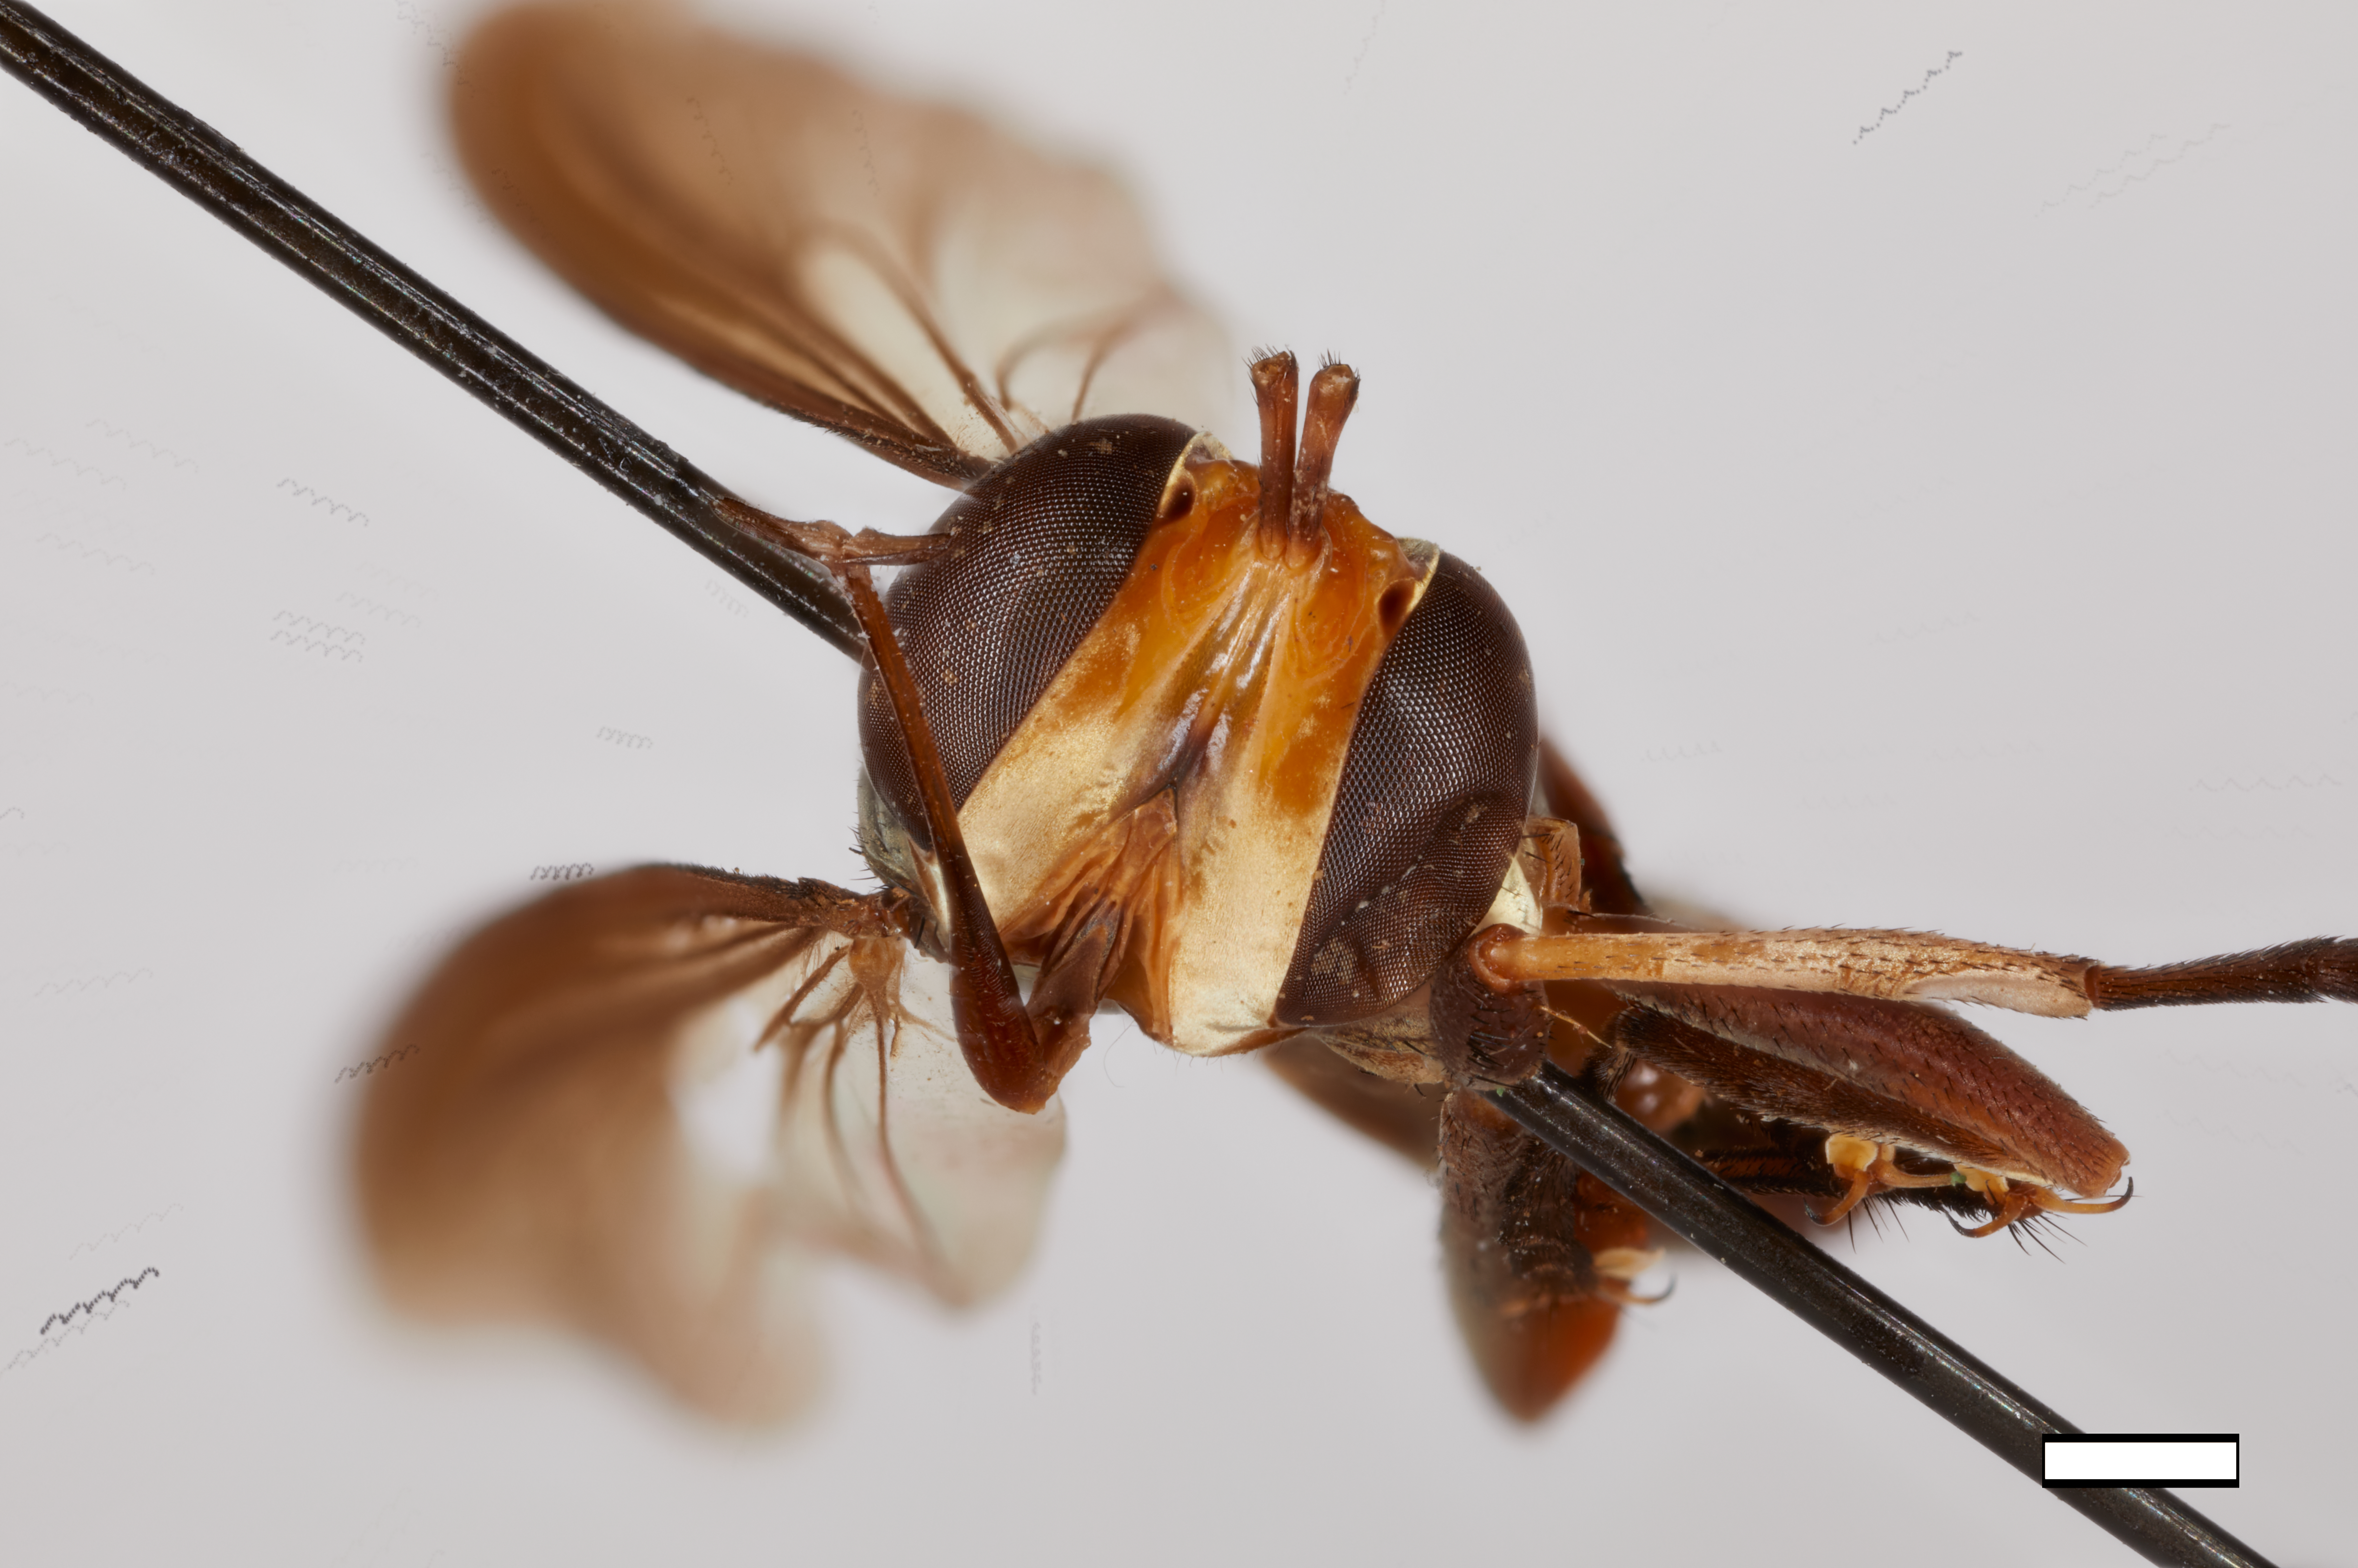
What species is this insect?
Conops olivaceus
